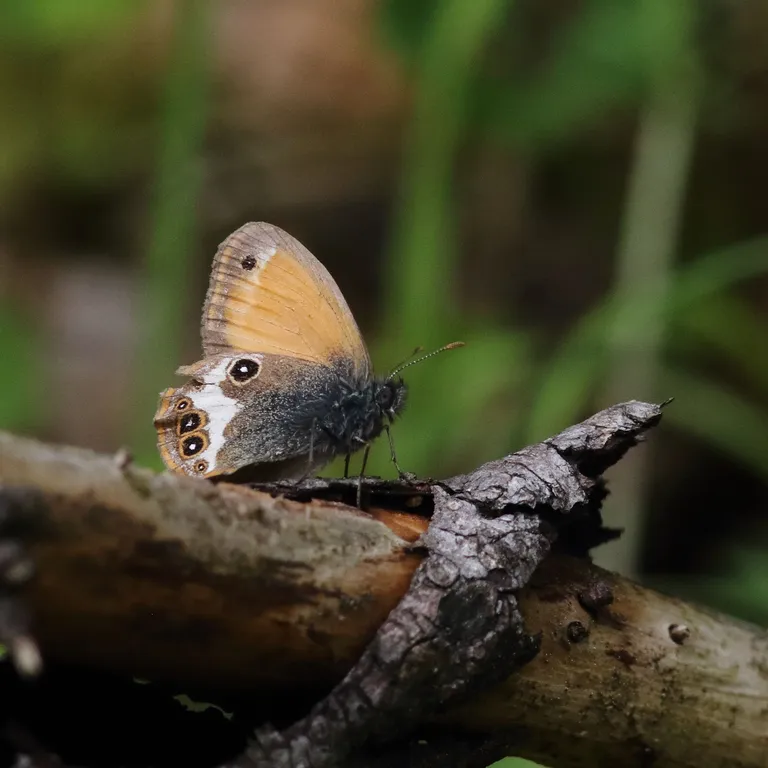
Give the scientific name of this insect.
Coenonympha arcania
